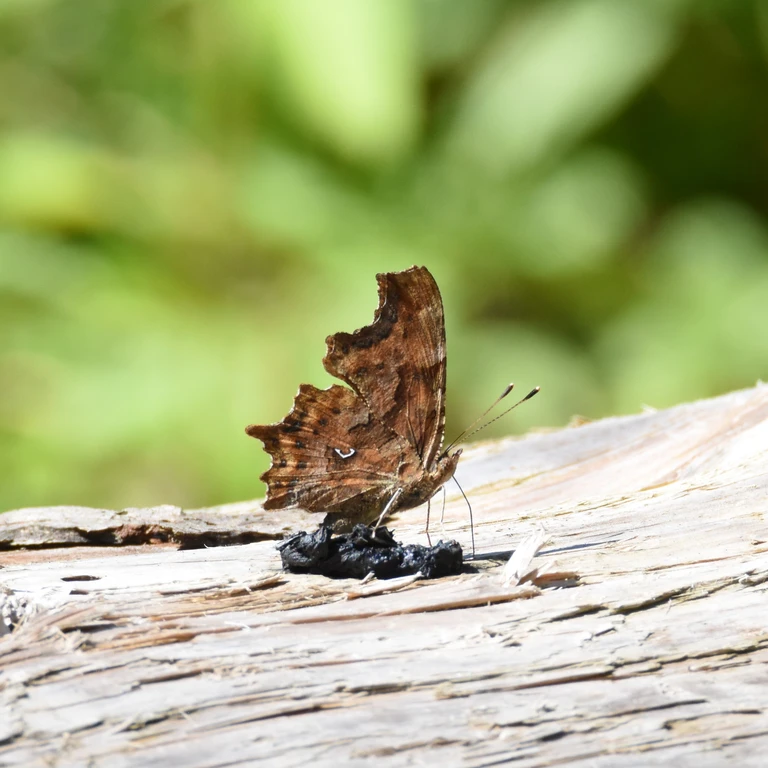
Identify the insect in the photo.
Polygonia c-album
